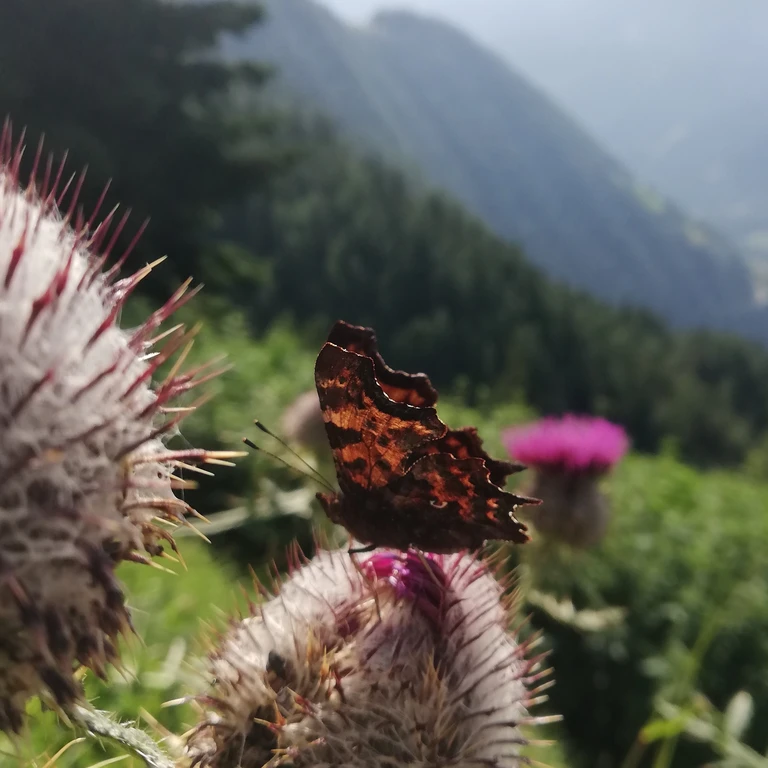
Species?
Polygonia c-album
